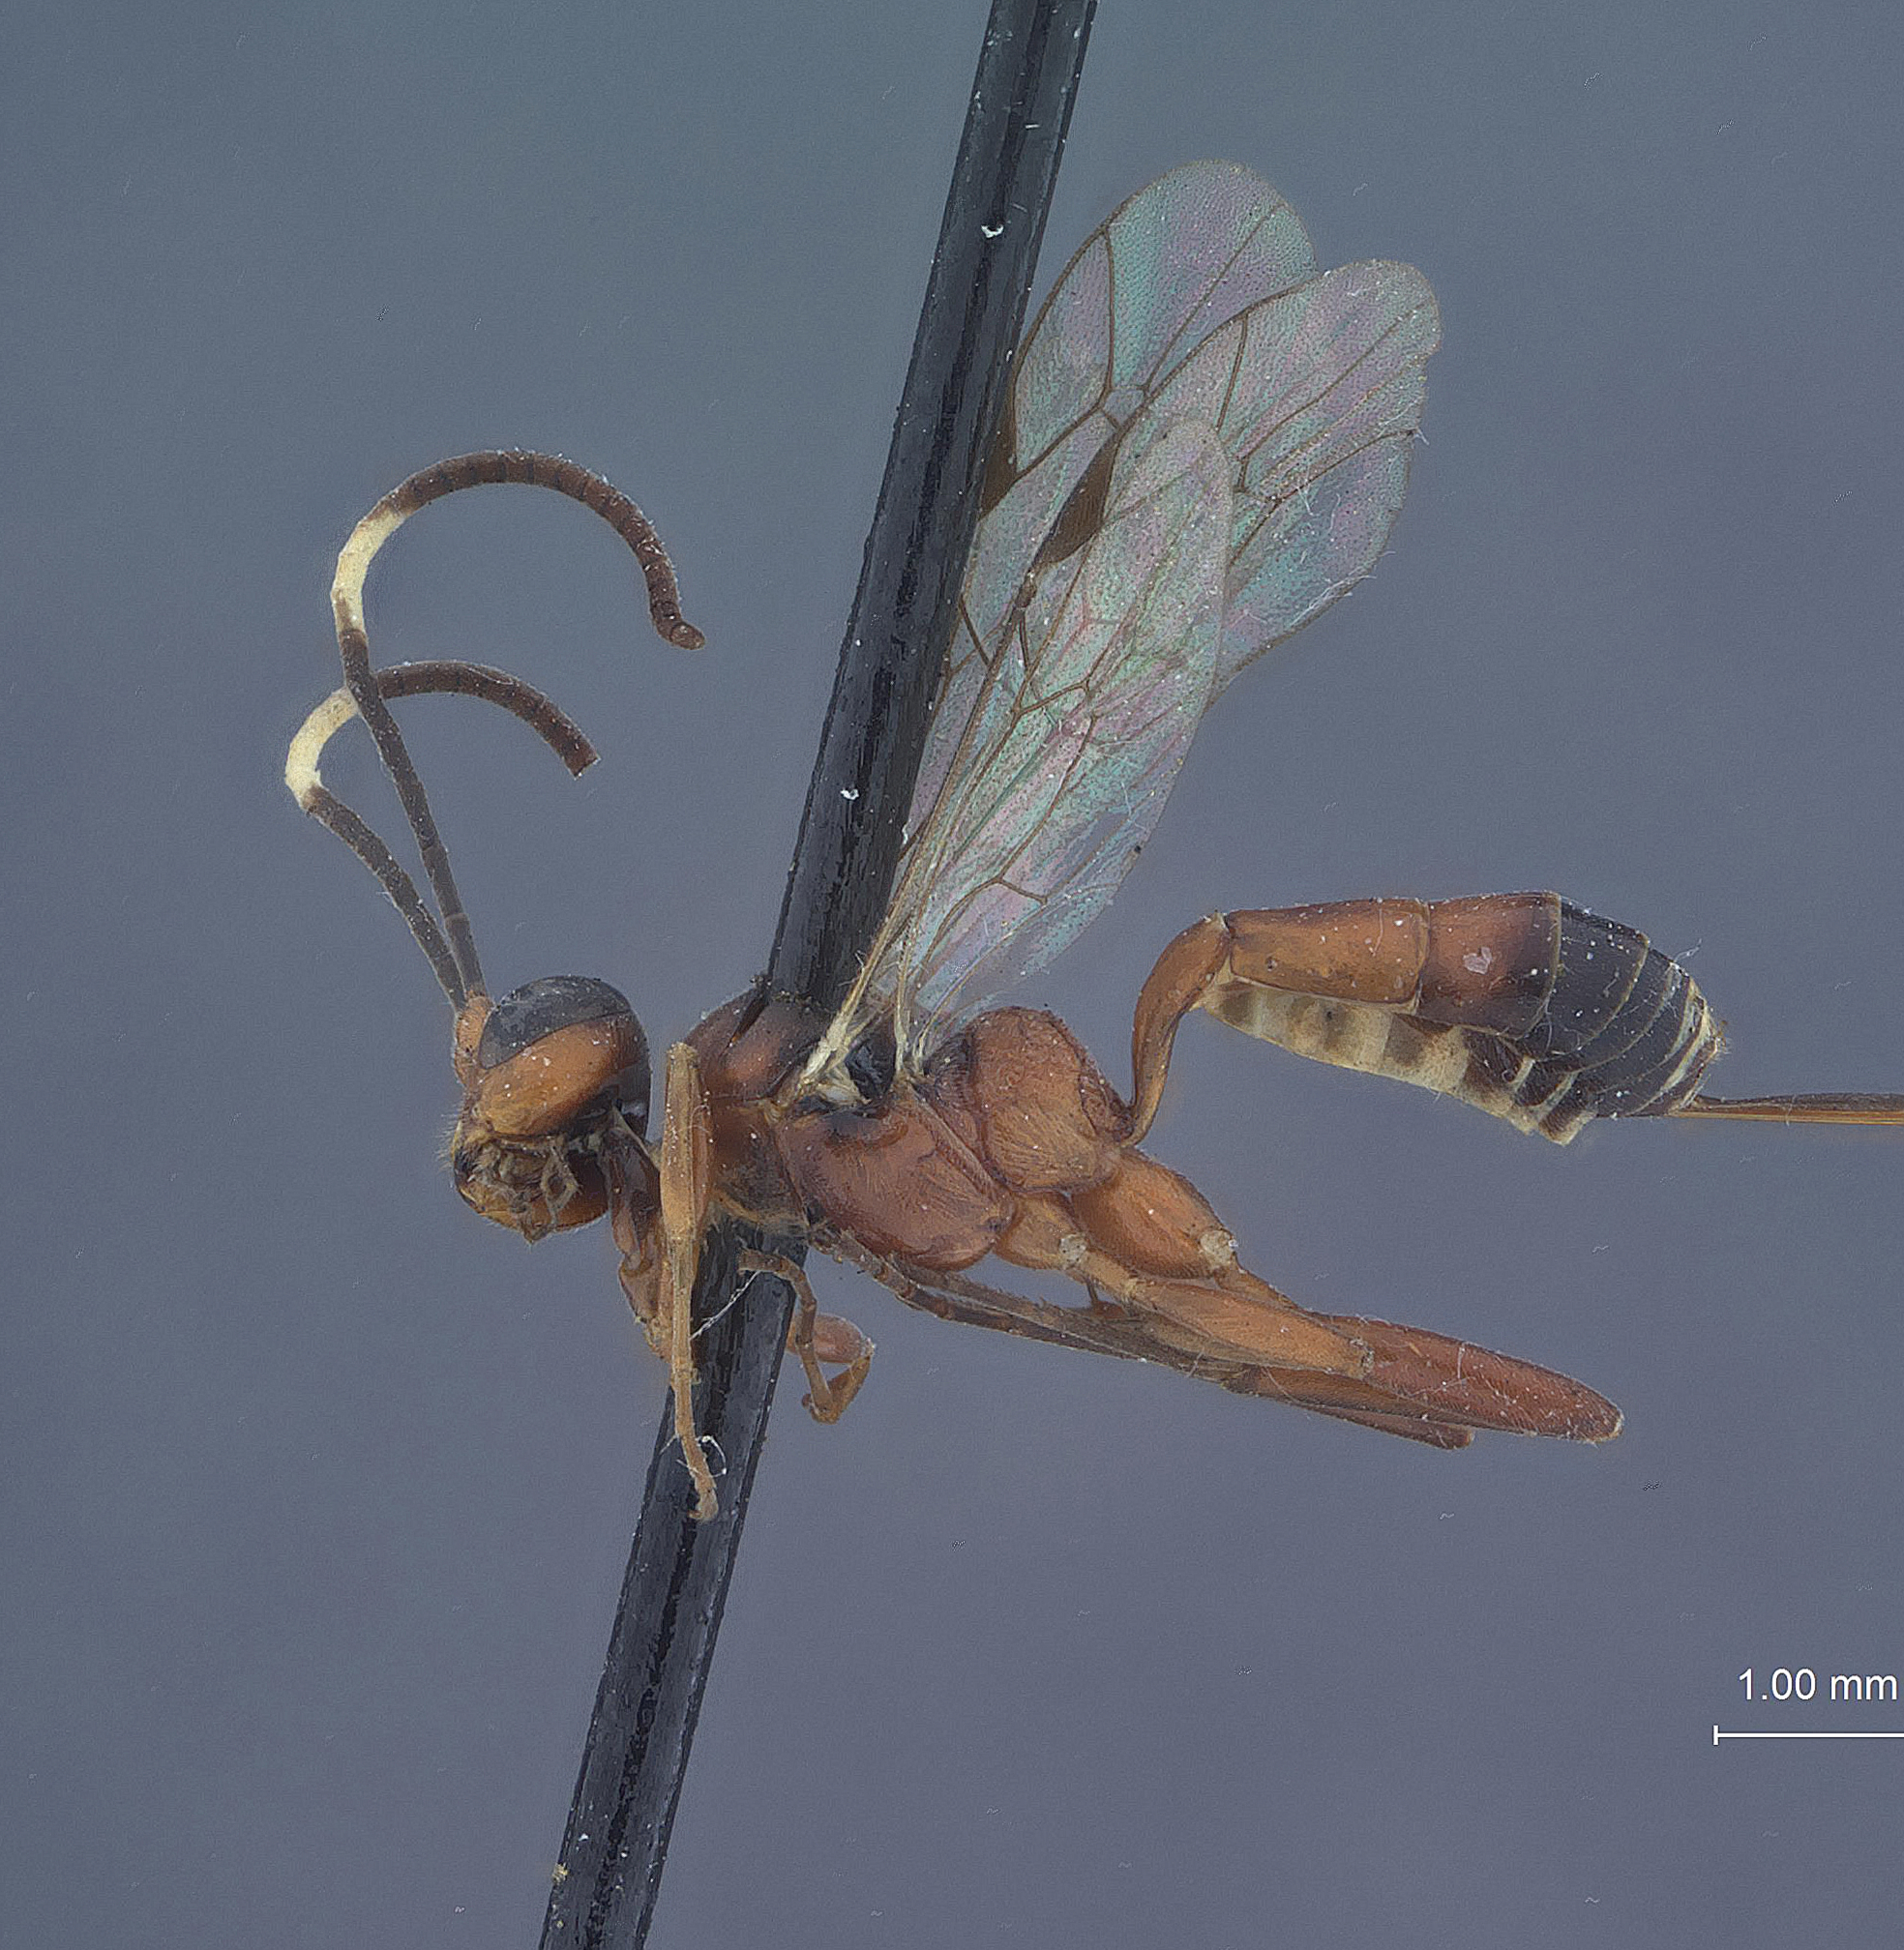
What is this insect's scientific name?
Javra rugata
